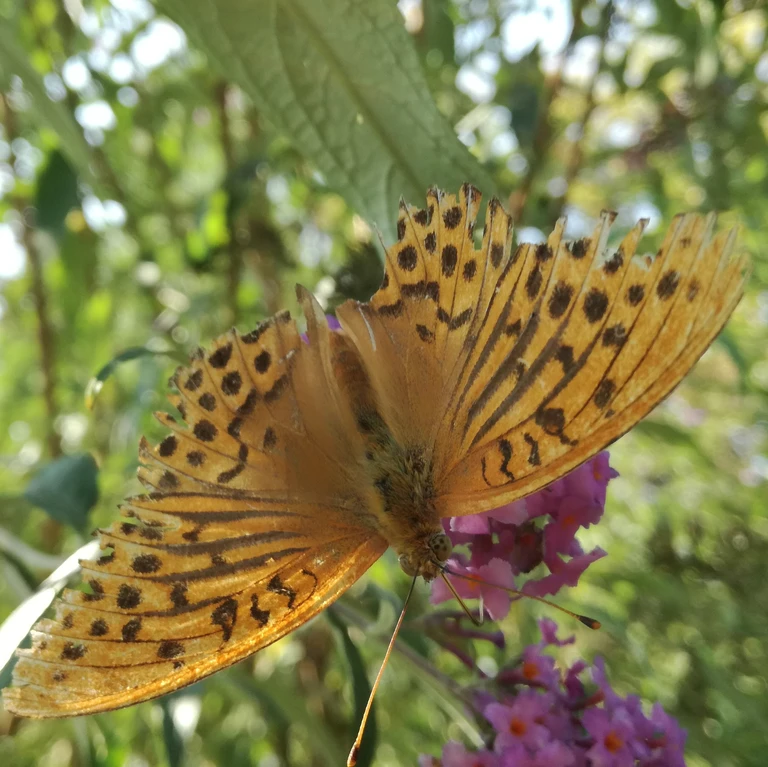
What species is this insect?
Argynnis paphia
